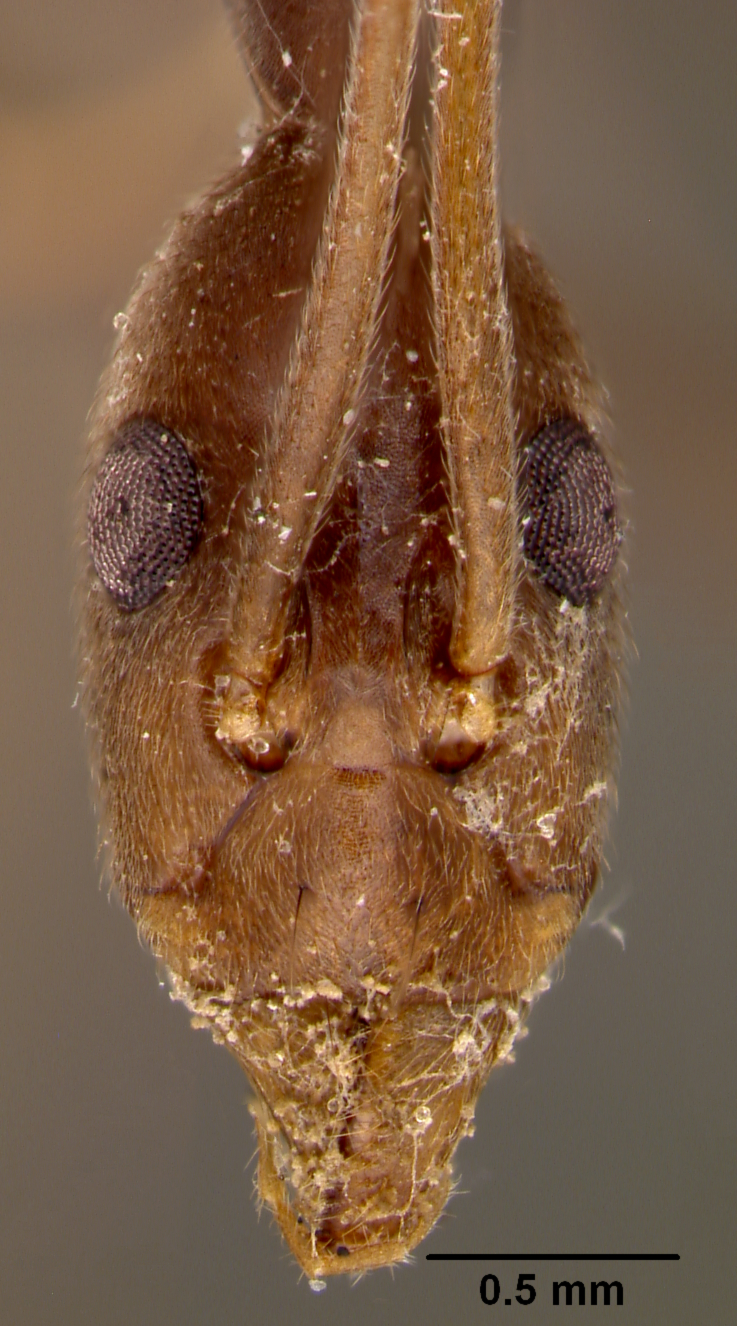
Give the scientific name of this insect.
Leptomyrmex puberulus
